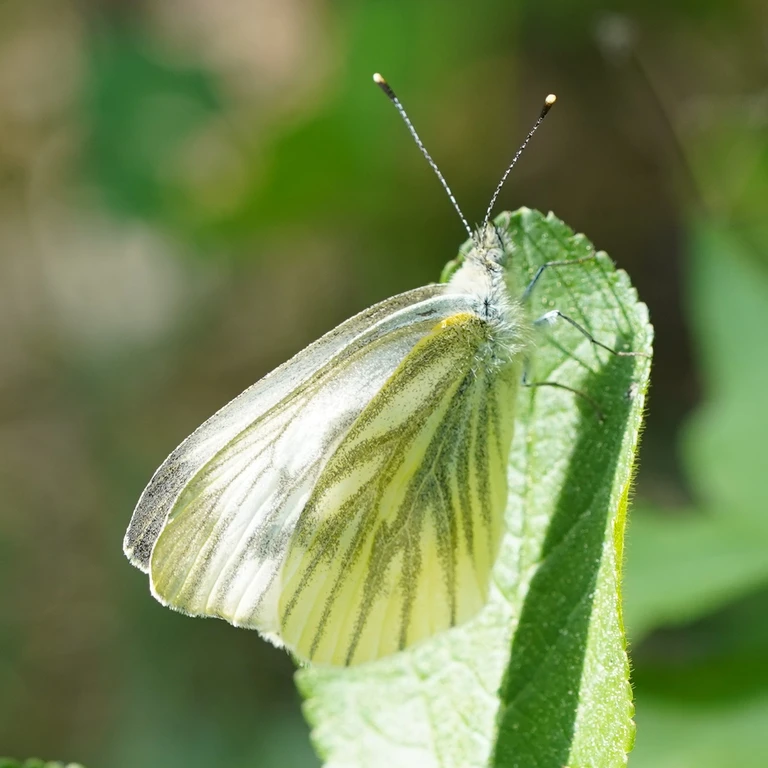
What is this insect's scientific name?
Pieris napi
